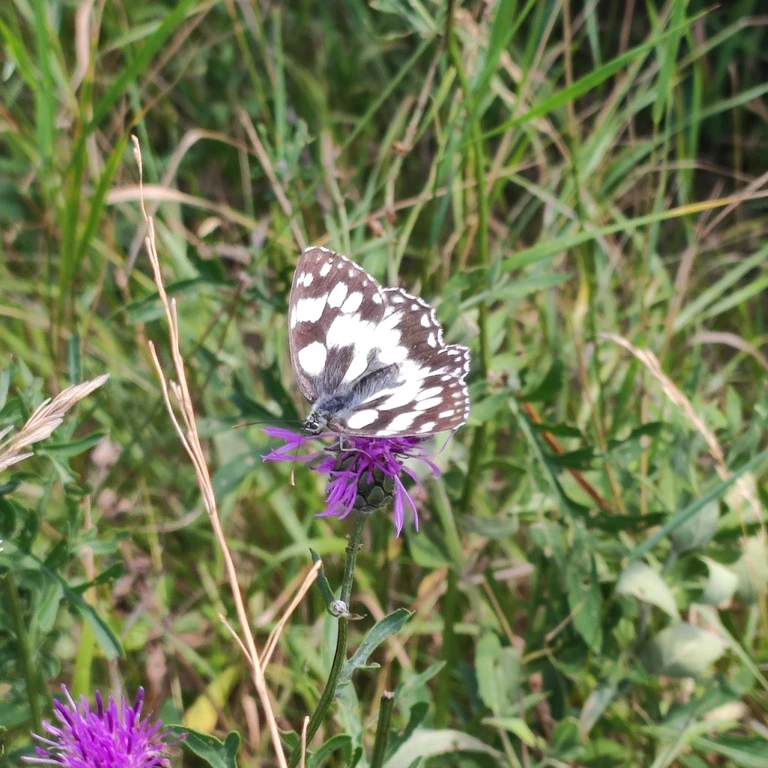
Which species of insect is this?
Melanargia galathea
